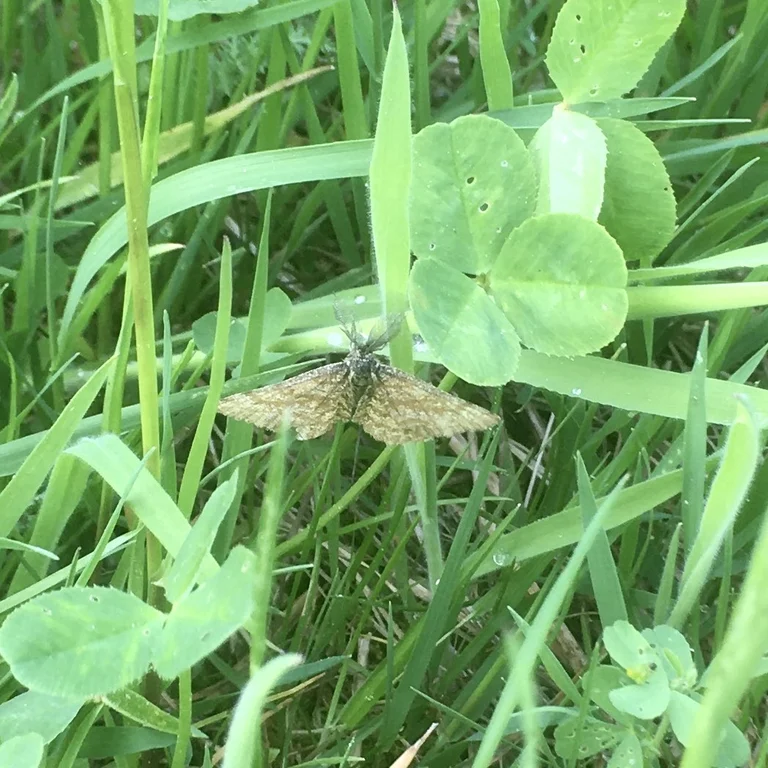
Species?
Ematurga atomaria
